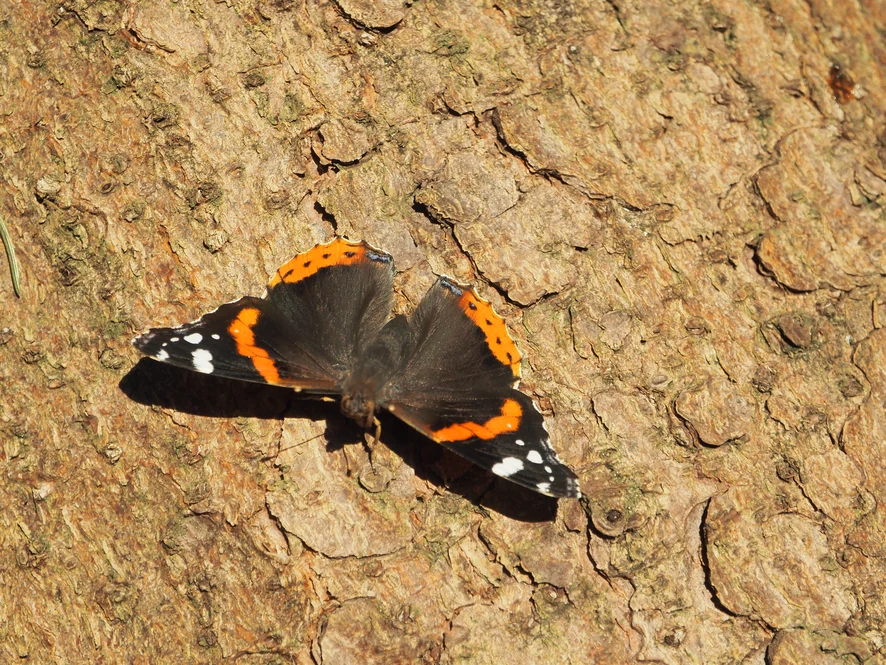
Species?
Vanessa atalanta
